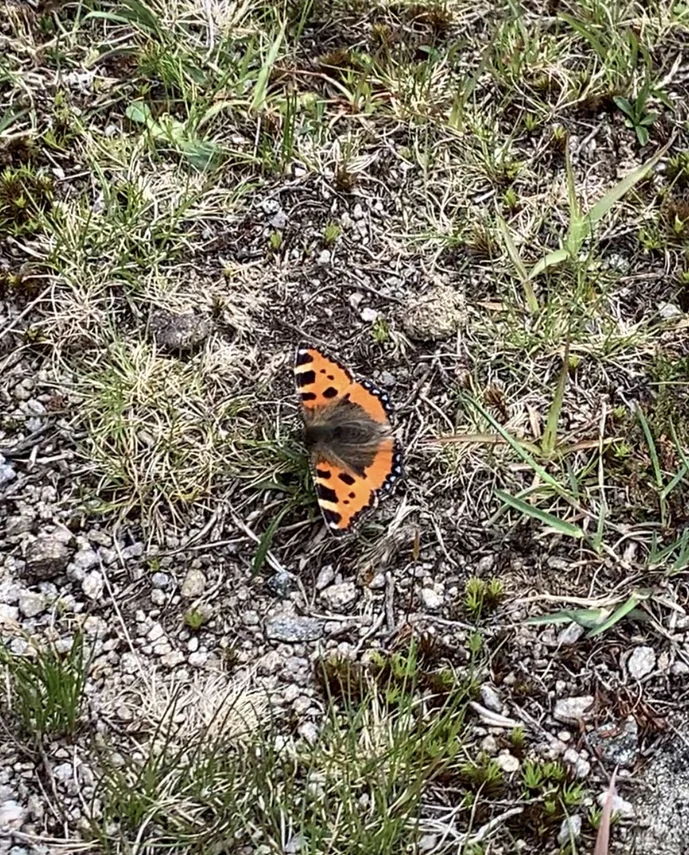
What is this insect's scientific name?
Aglais urticae
